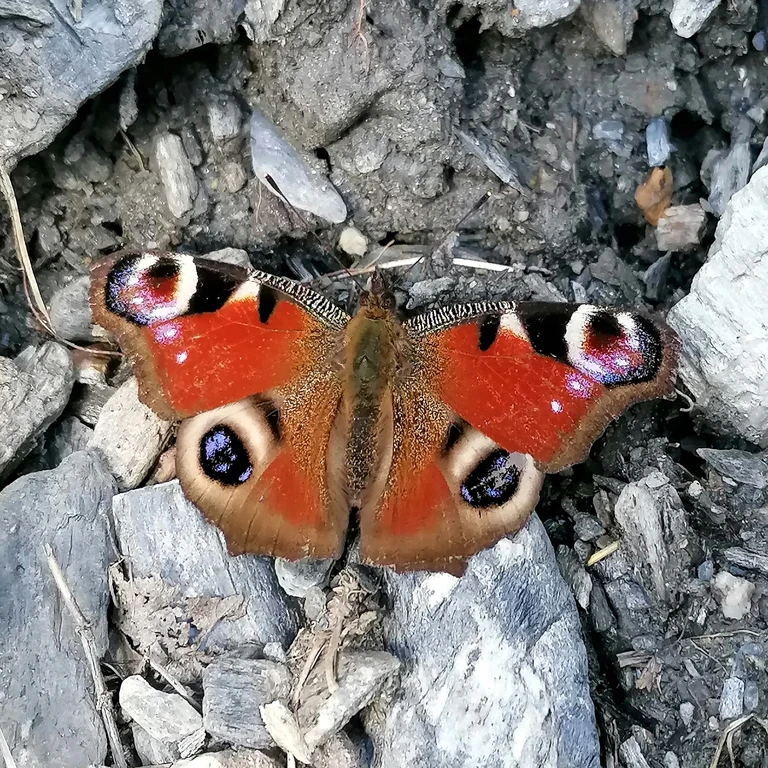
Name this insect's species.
Aglais io
